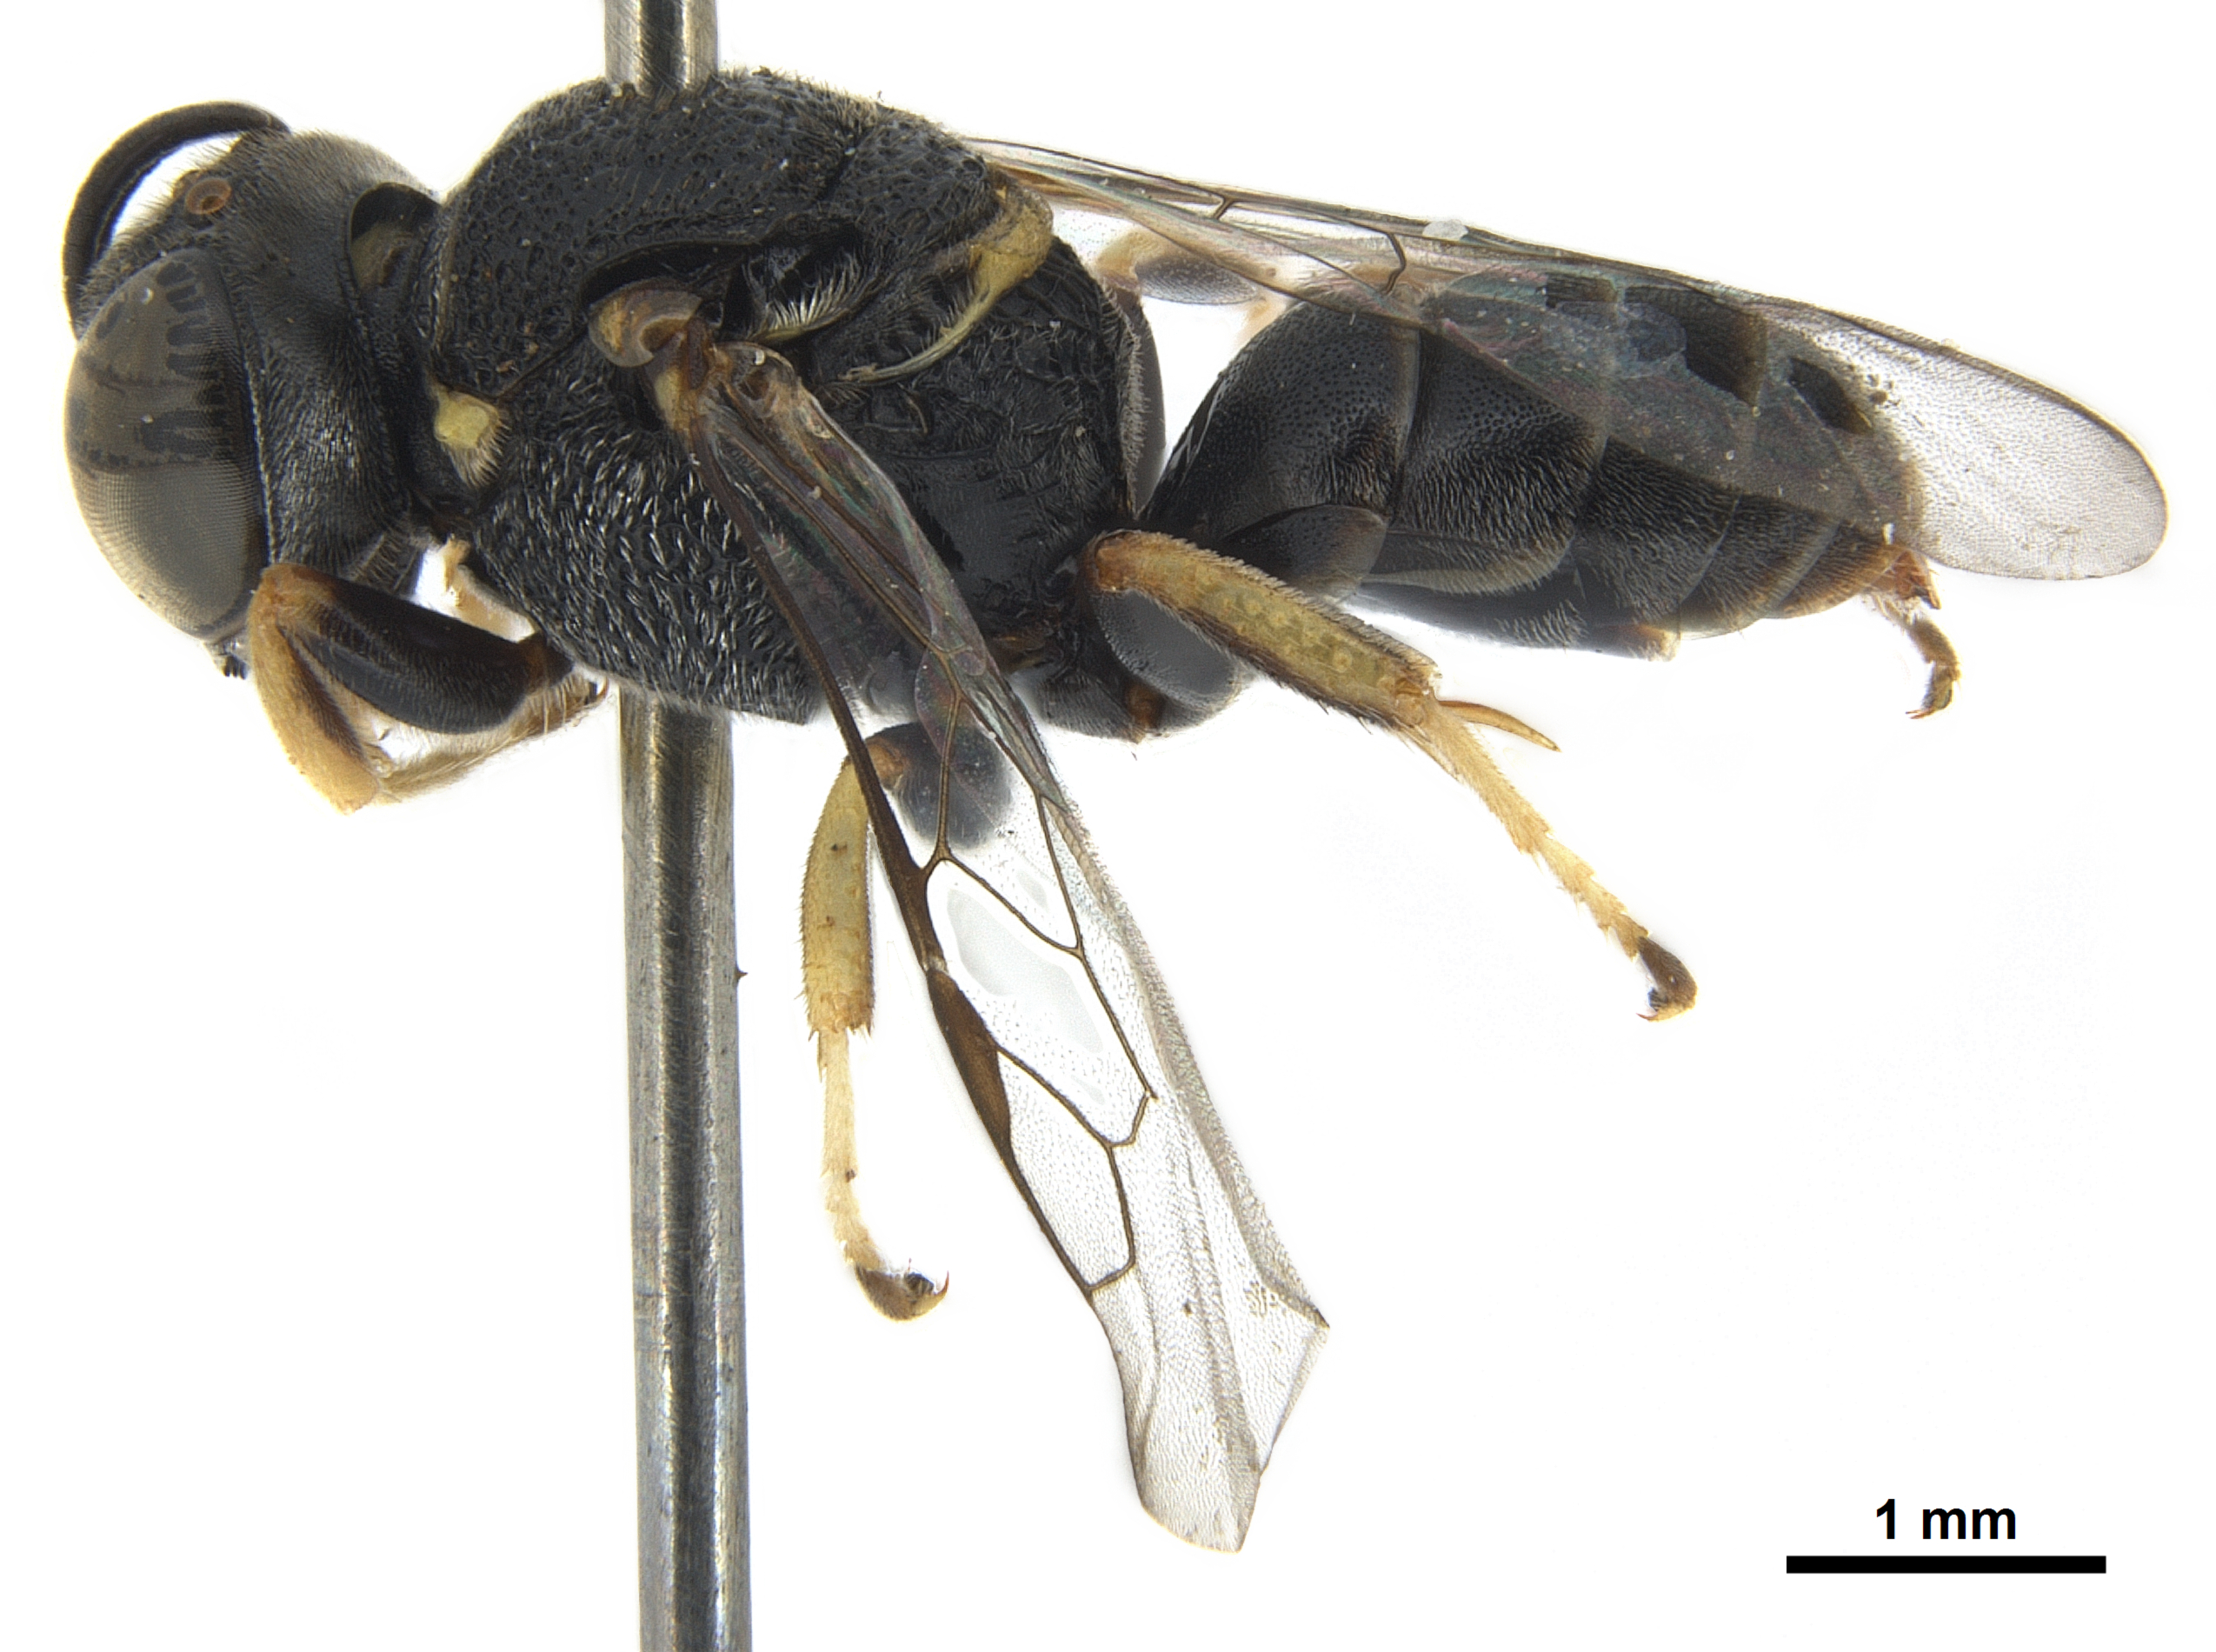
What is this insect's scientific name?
Encopognathus districtus
